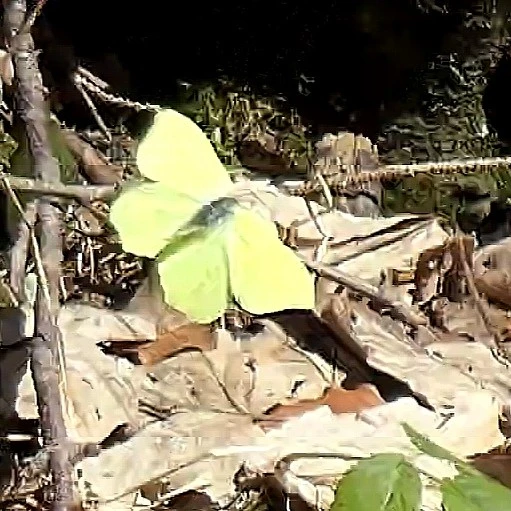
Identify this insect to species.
Gonepteryx rhamni
